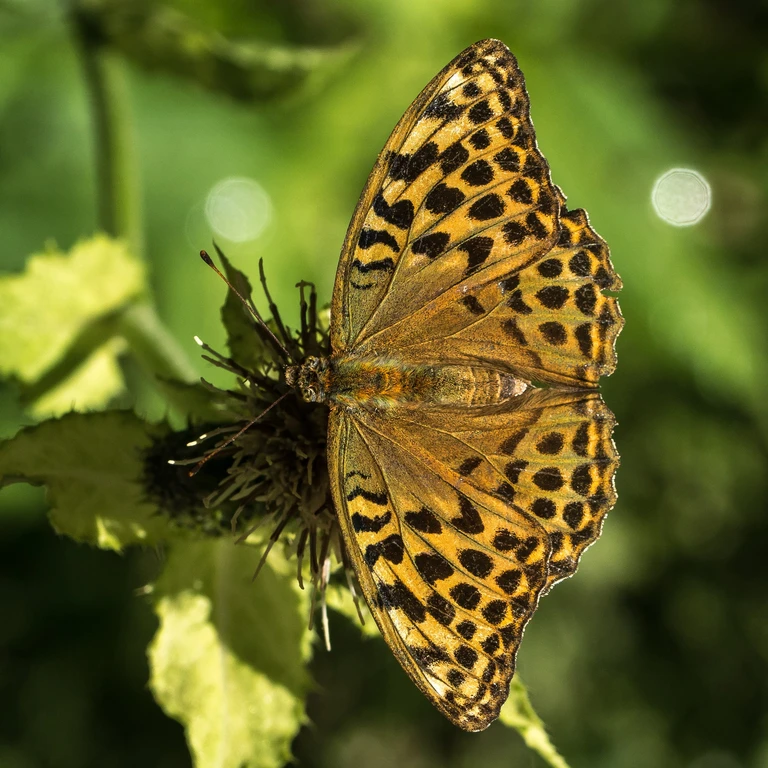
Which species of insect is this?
Argynnis paphia
